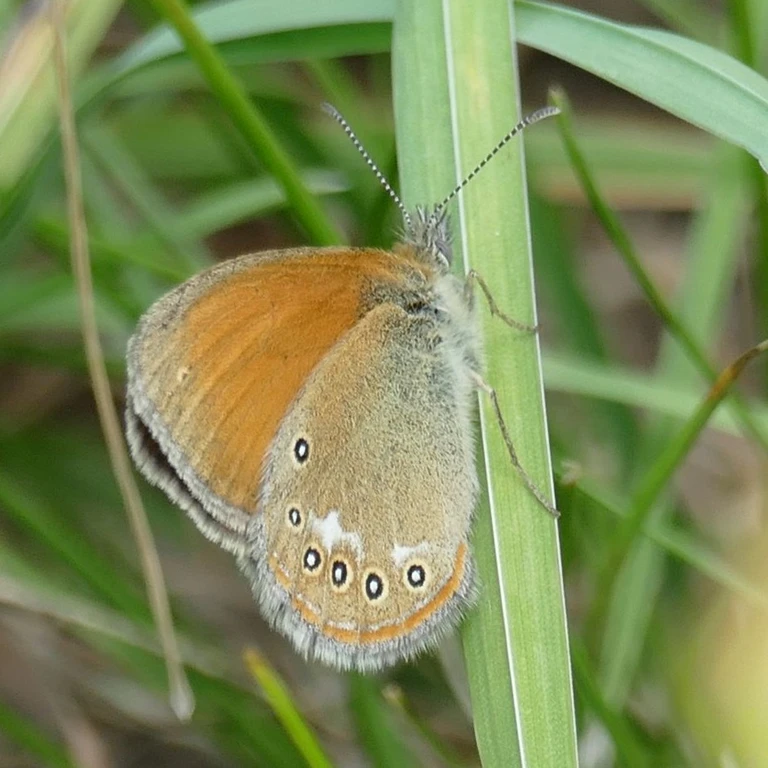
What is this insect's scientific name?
Coenonympha glycerion (also Coenonympha iphis)
